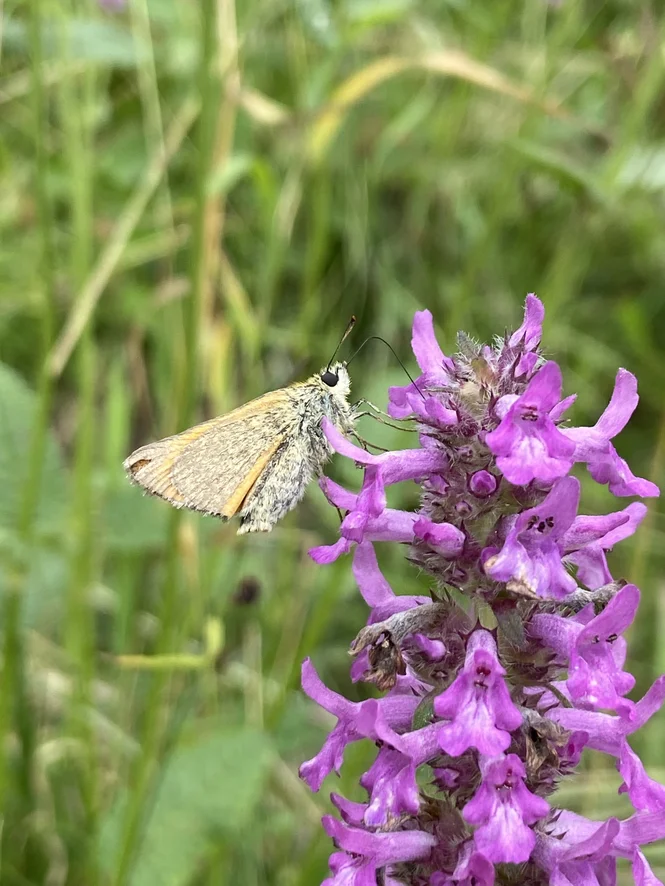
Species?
Thymelicus sylvestris
